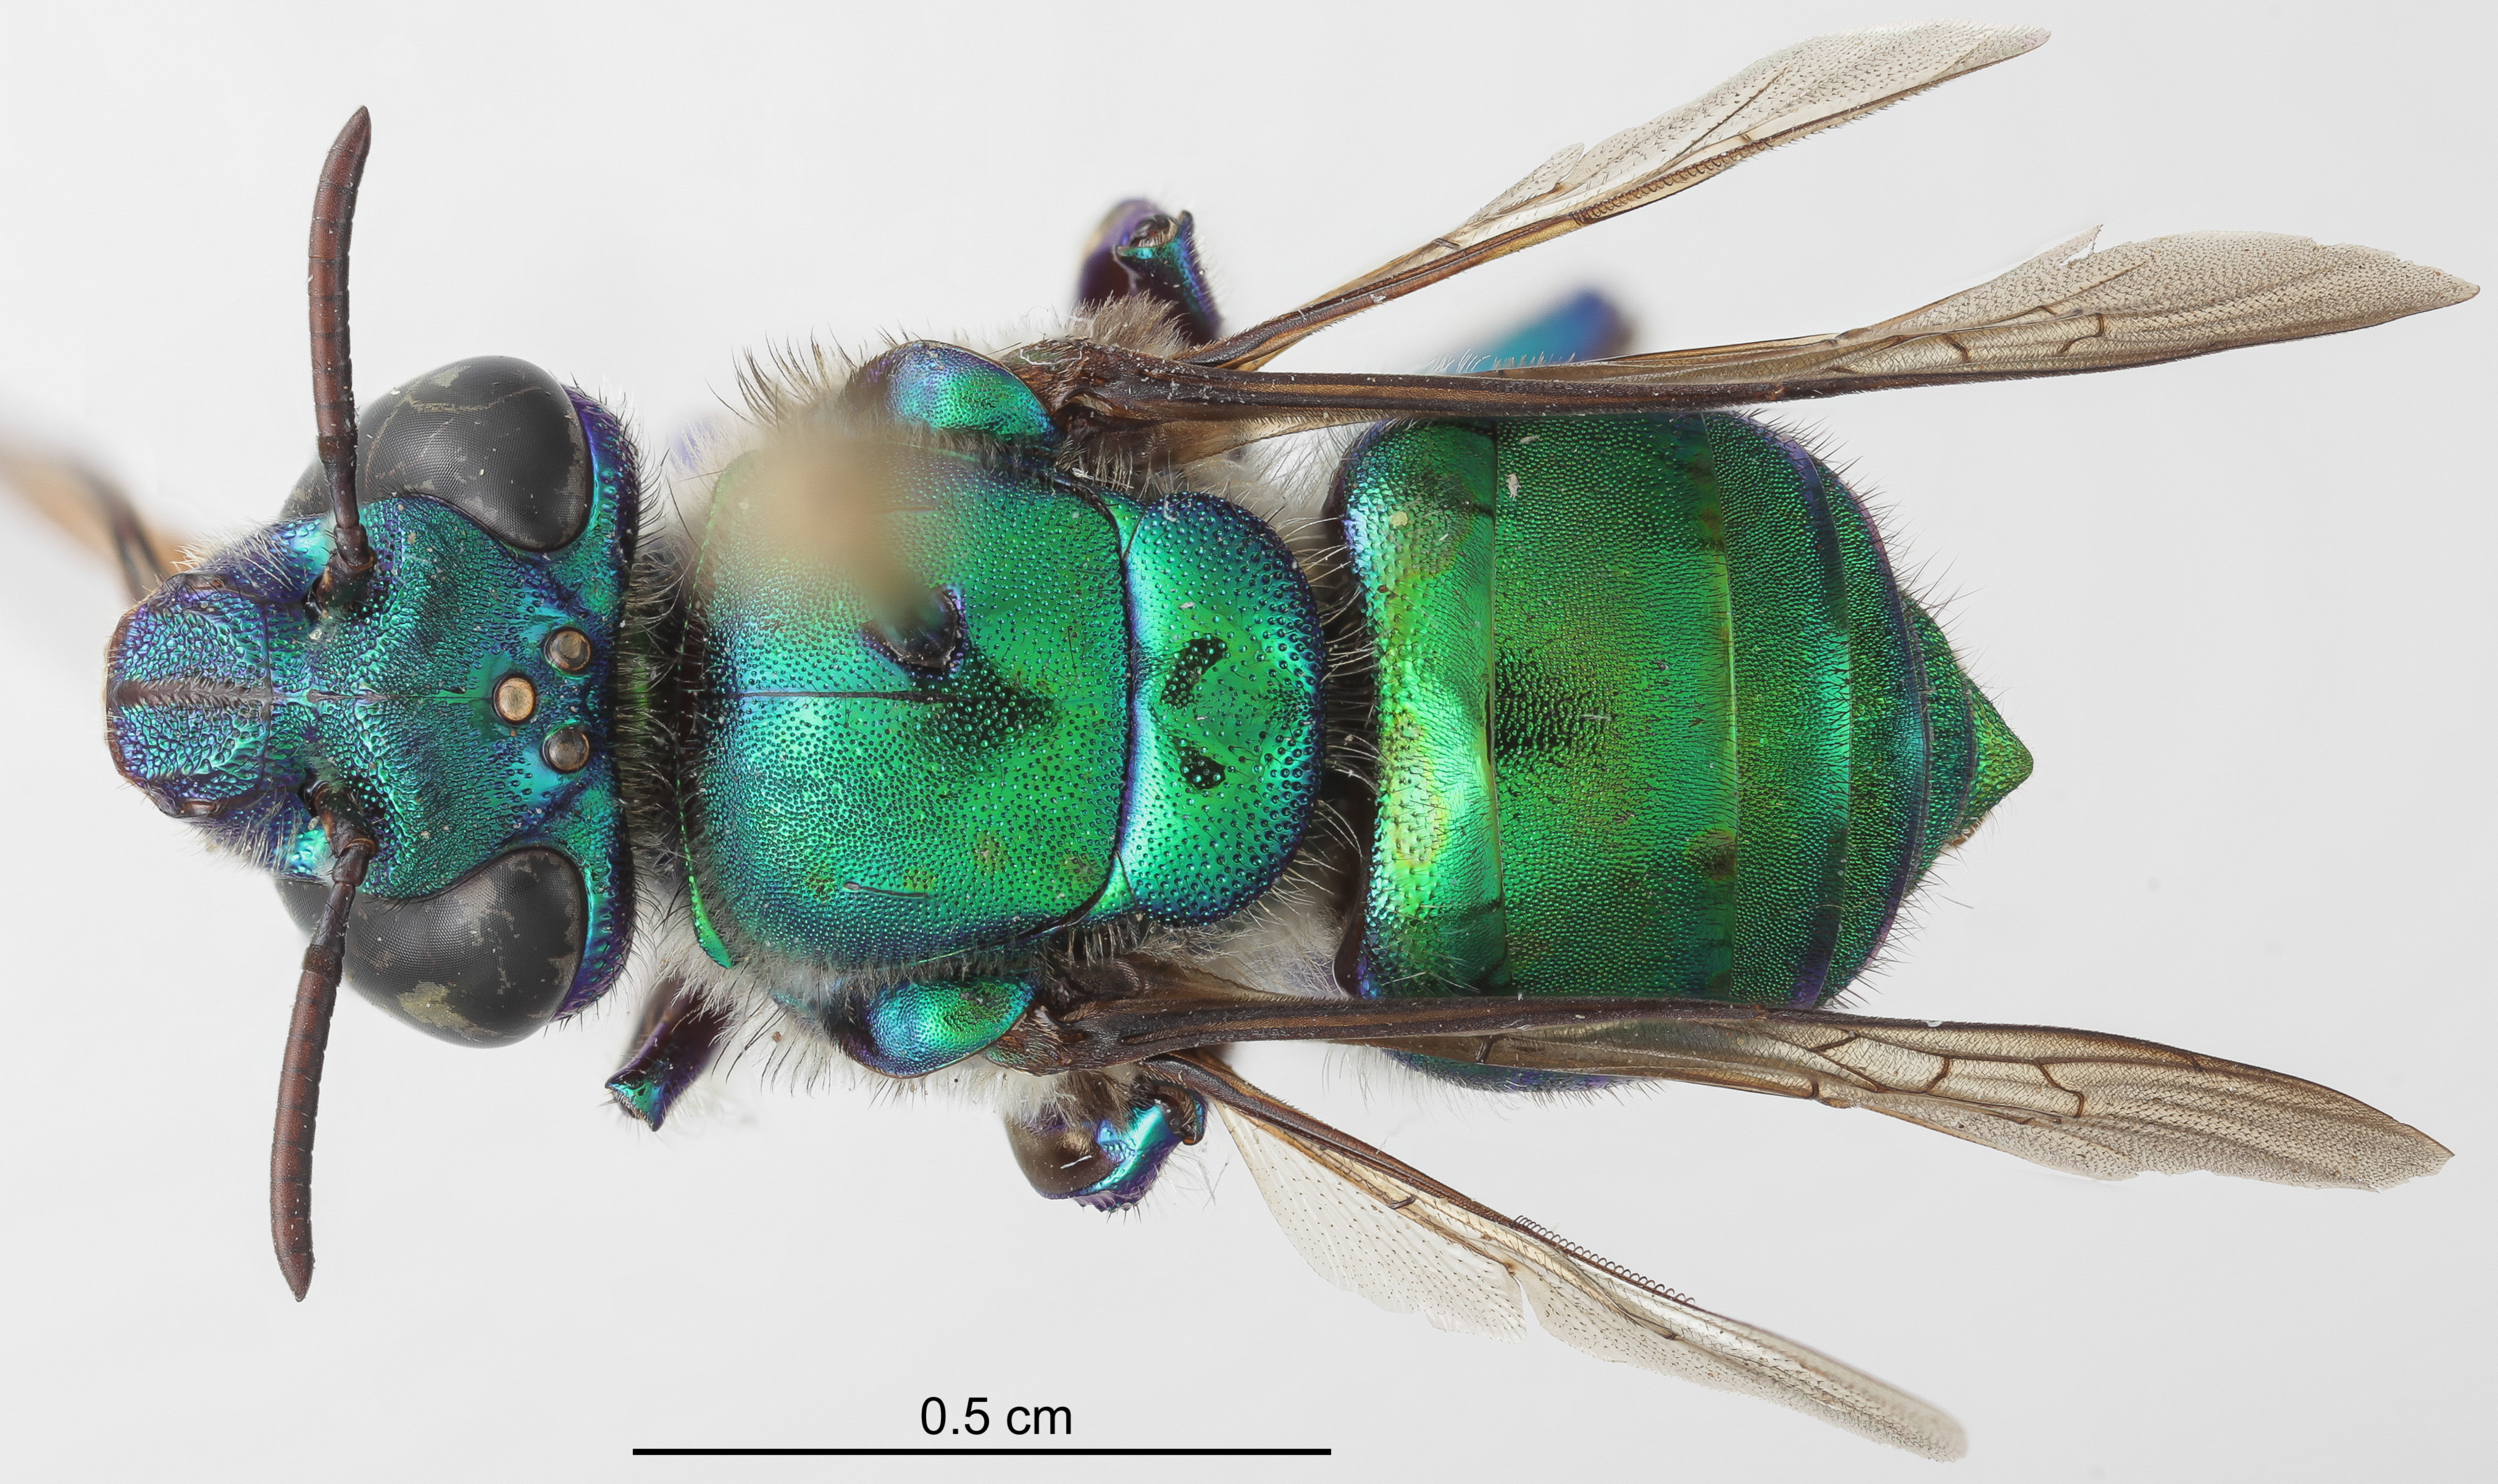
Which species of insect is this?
Euglossa viridifrons
